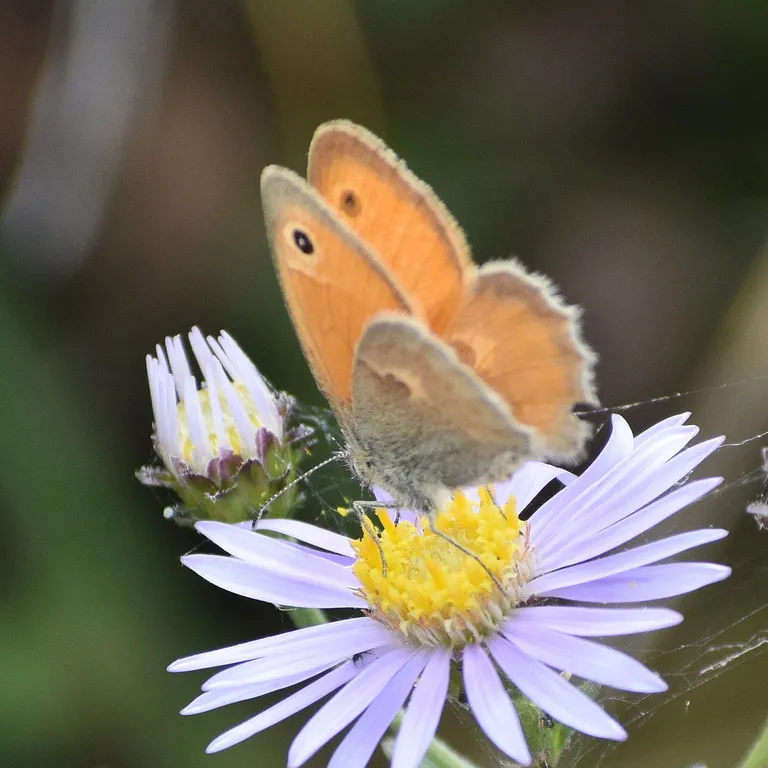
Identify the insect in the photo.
Coenonympha pamphilus
